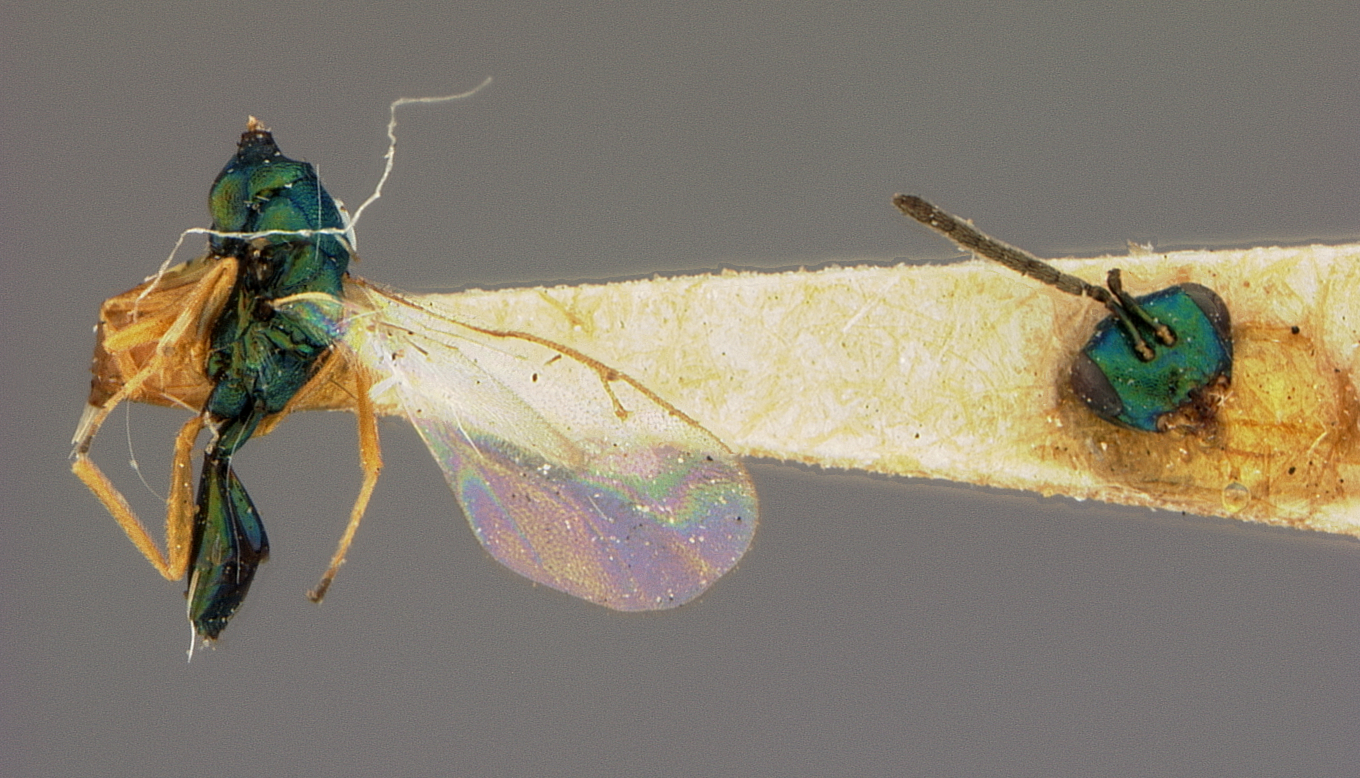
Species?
Dipara latipennis
